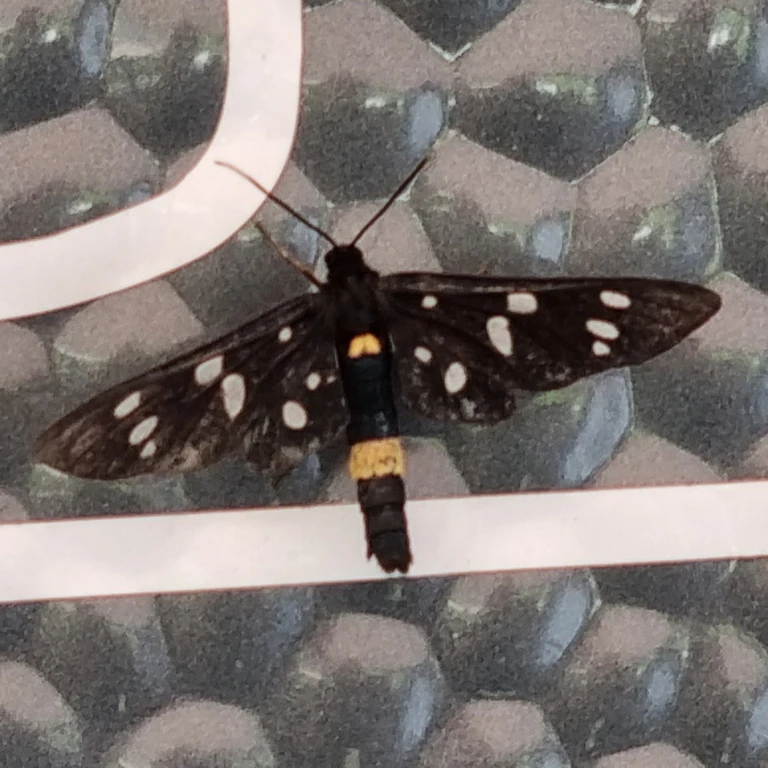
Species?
Amata phegea
